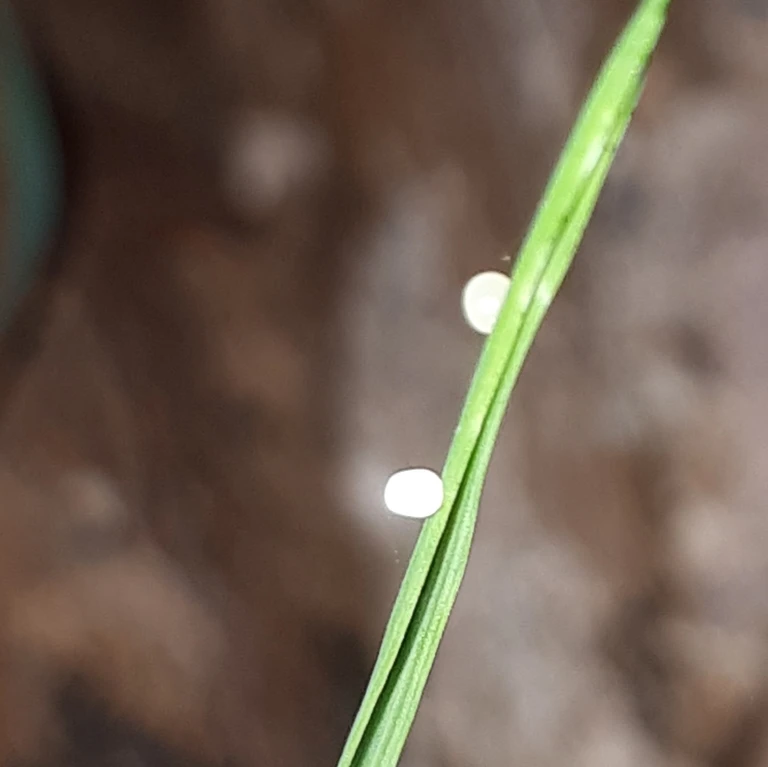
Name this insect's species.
Pararge aegeria
